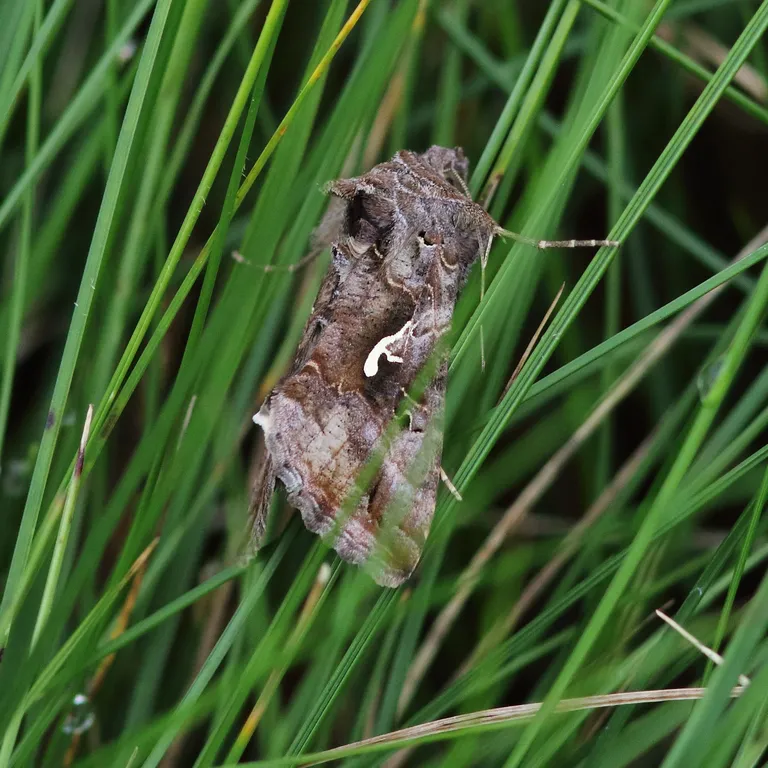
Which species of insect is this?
Autographa gamma
